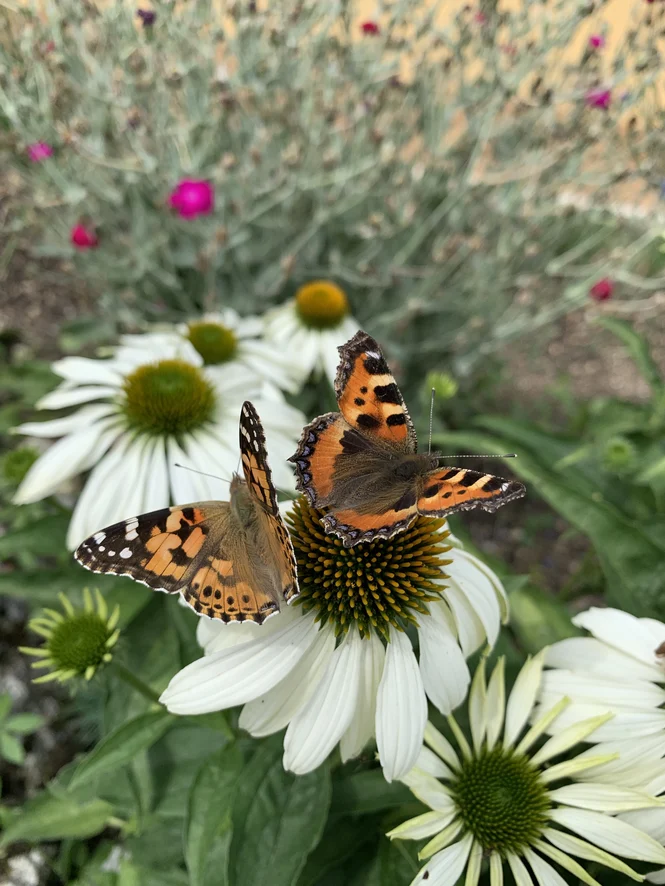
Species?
Aglais urticae
